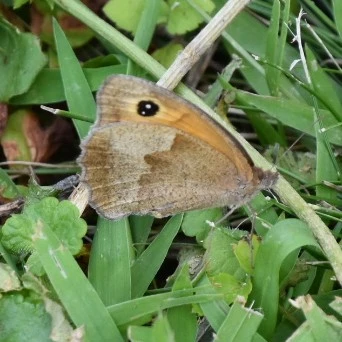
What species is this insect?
Maniola jurtina
